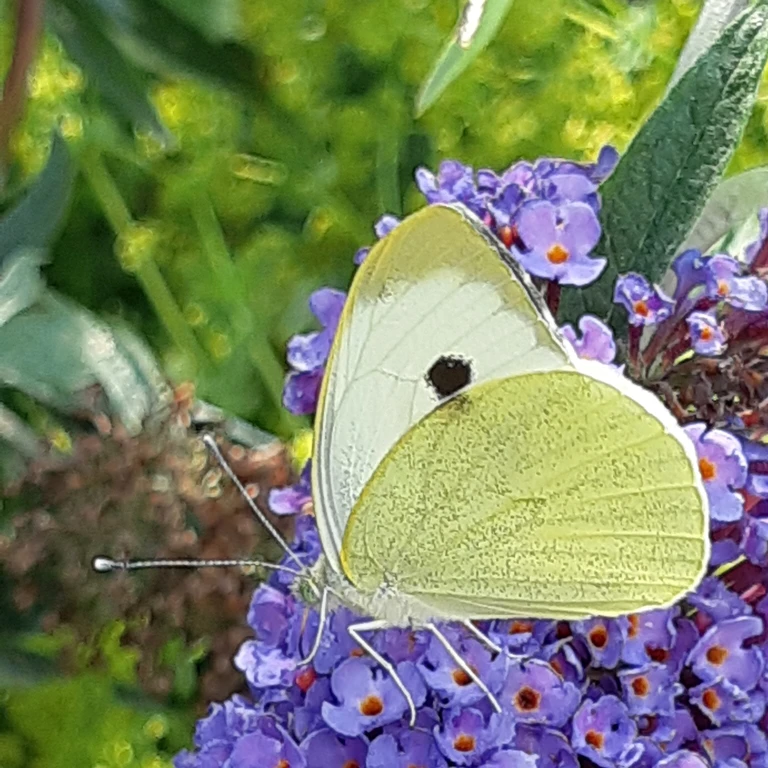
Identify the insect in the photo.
Pieris brassicae
